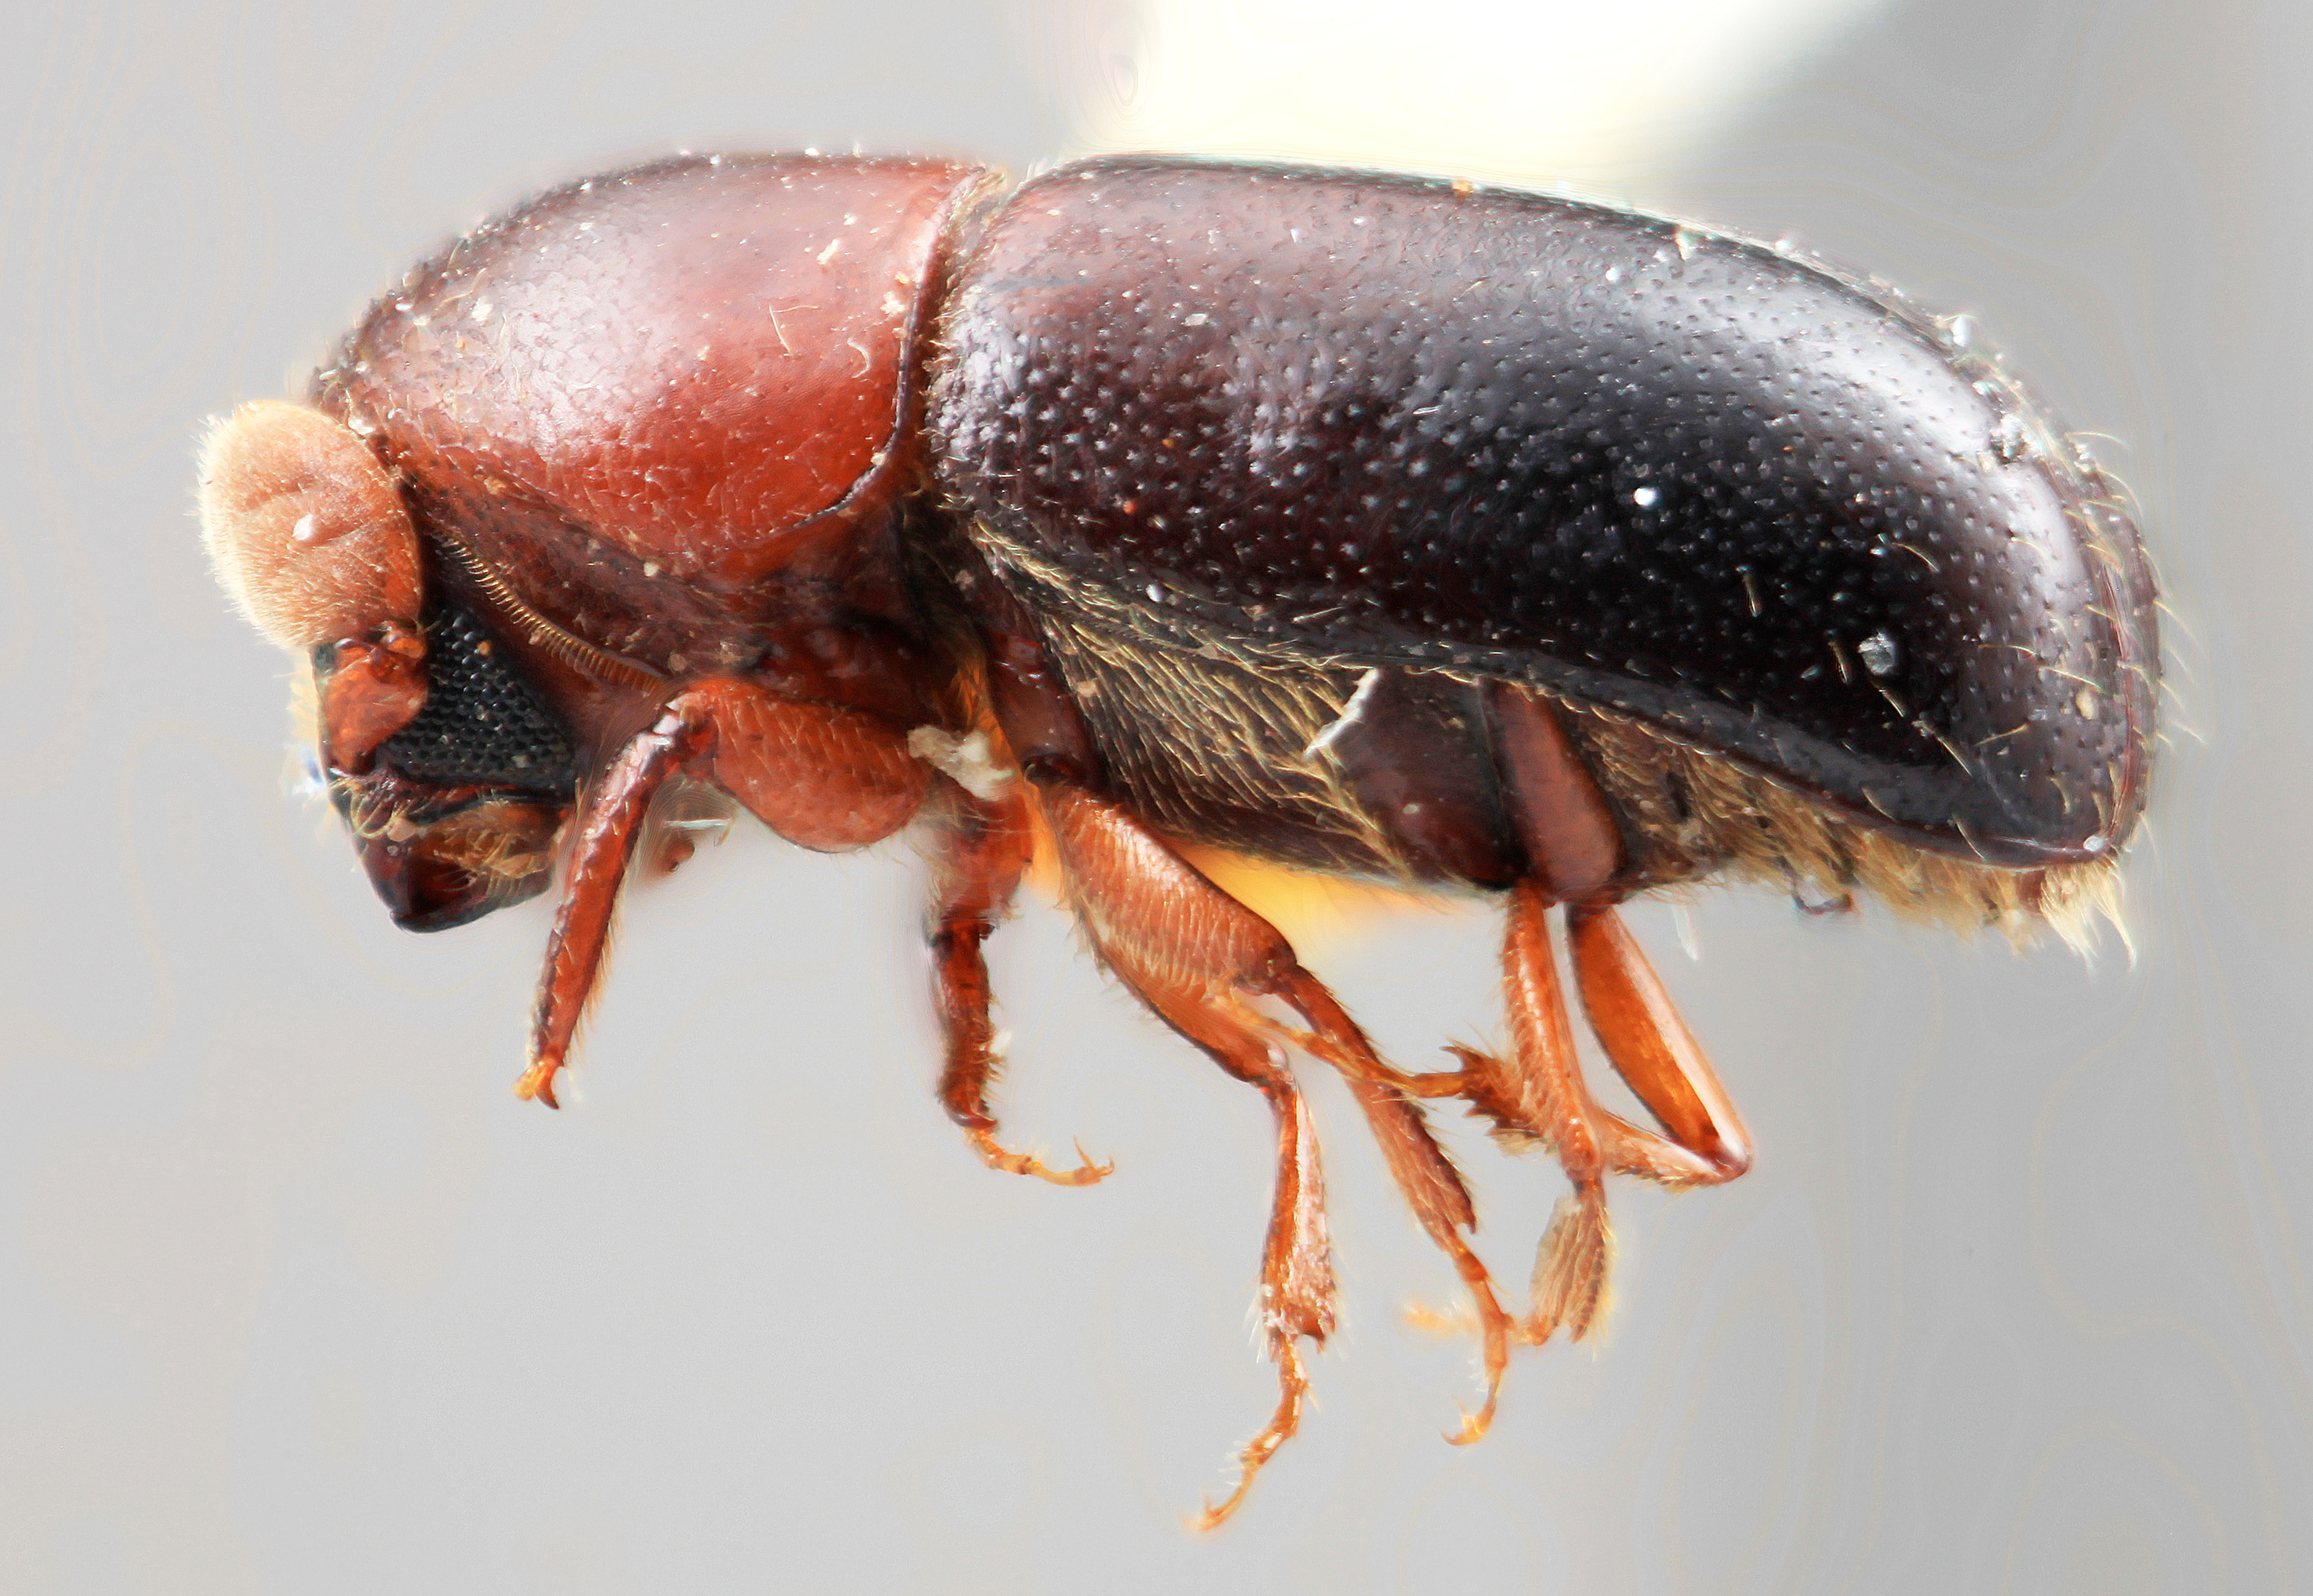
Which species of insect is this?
Corthylus zelus
